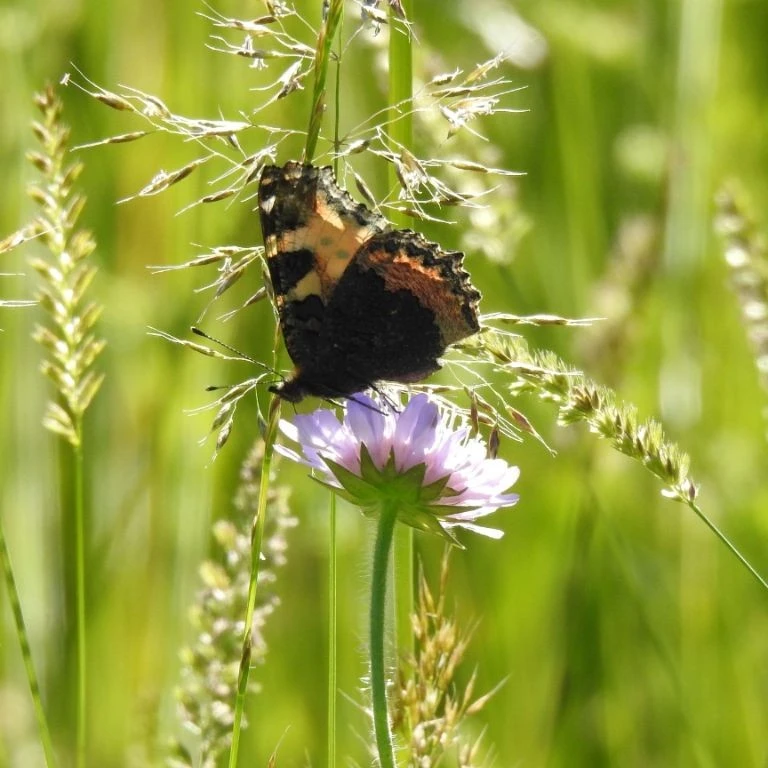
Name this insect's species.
Aglais urticae
